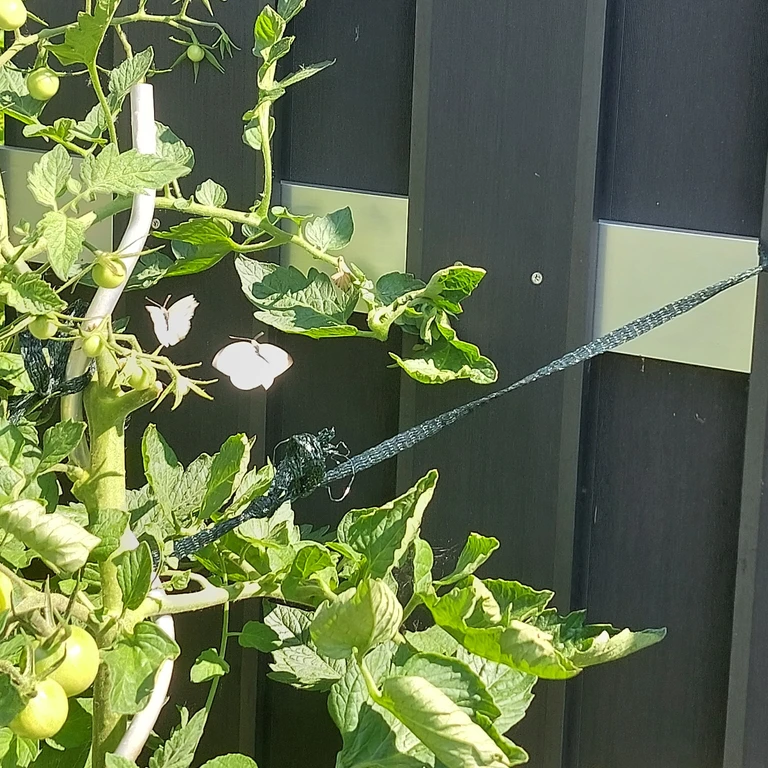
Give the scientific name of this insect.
Pieris brassicae
